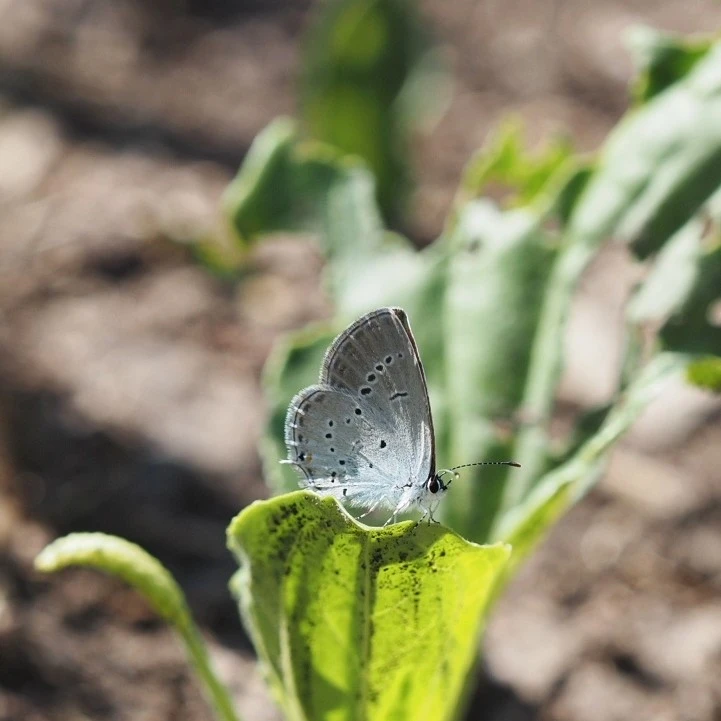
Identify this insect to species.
Cupido decolorata (also Elkalyce decolorata)
